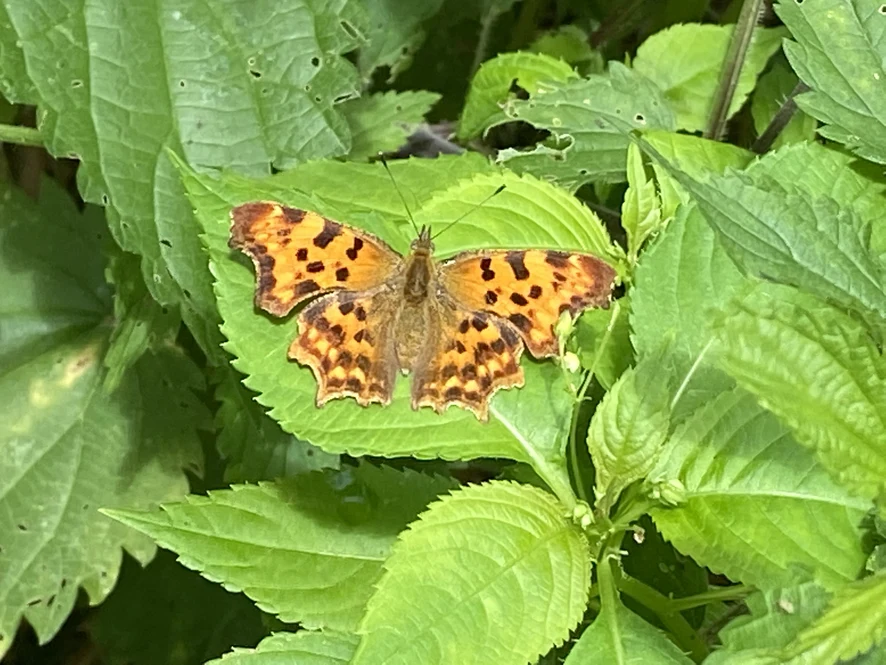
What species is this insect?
Polygonia c-album
